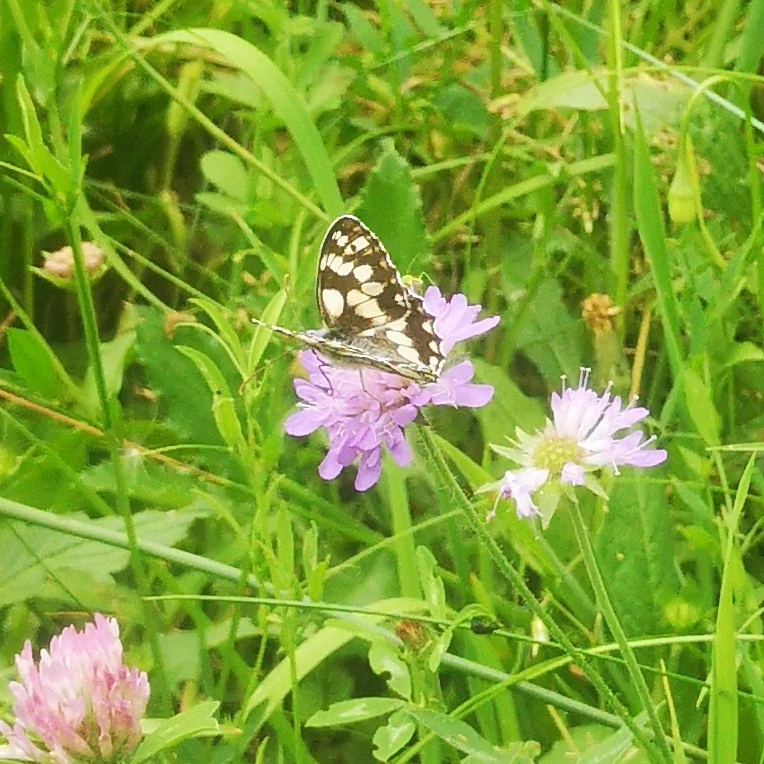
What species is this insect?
Melanargia galathea
